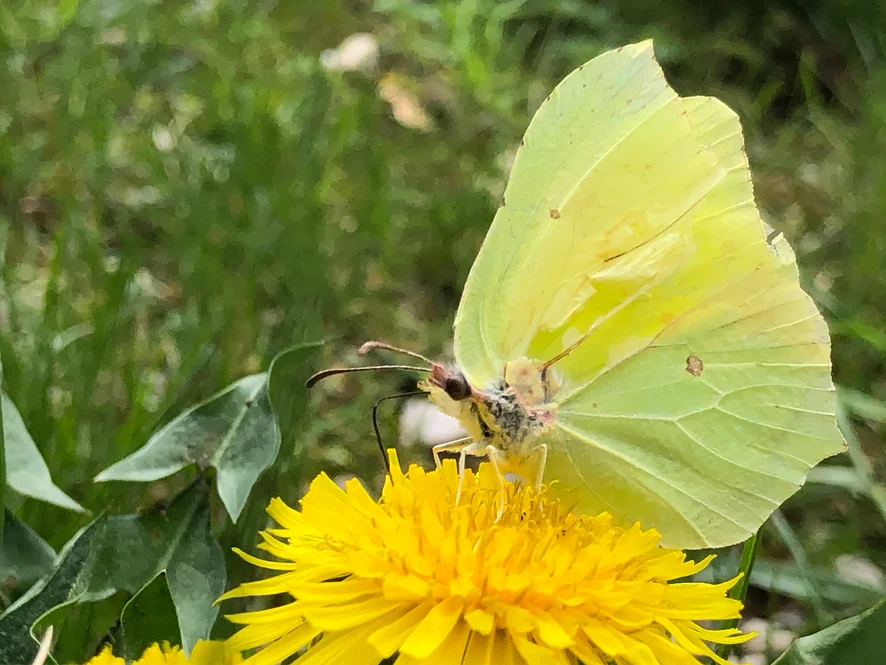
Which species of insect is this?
Gonepteryx rhamni
